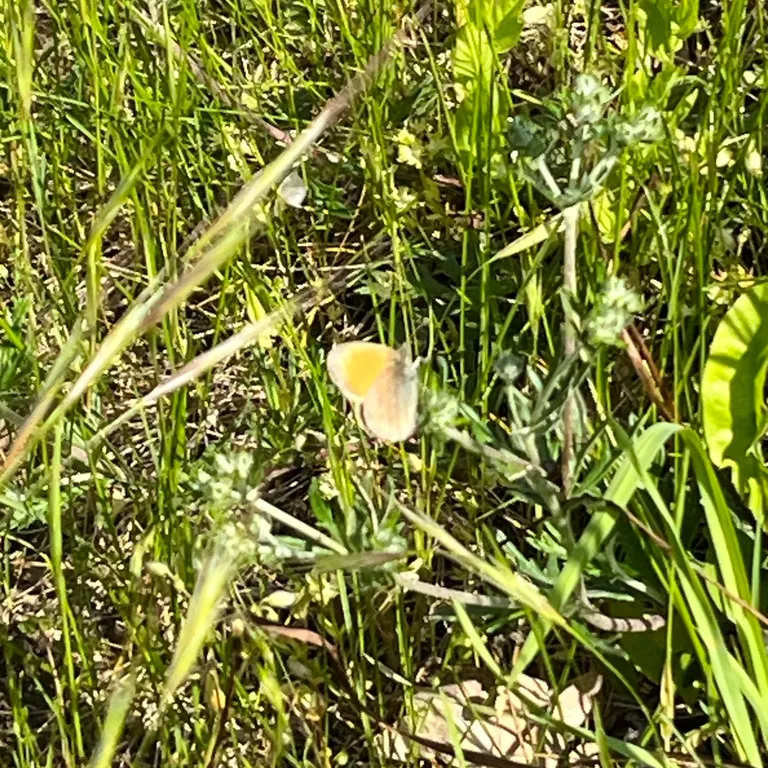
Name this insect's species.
Coenonympha pamphilus
